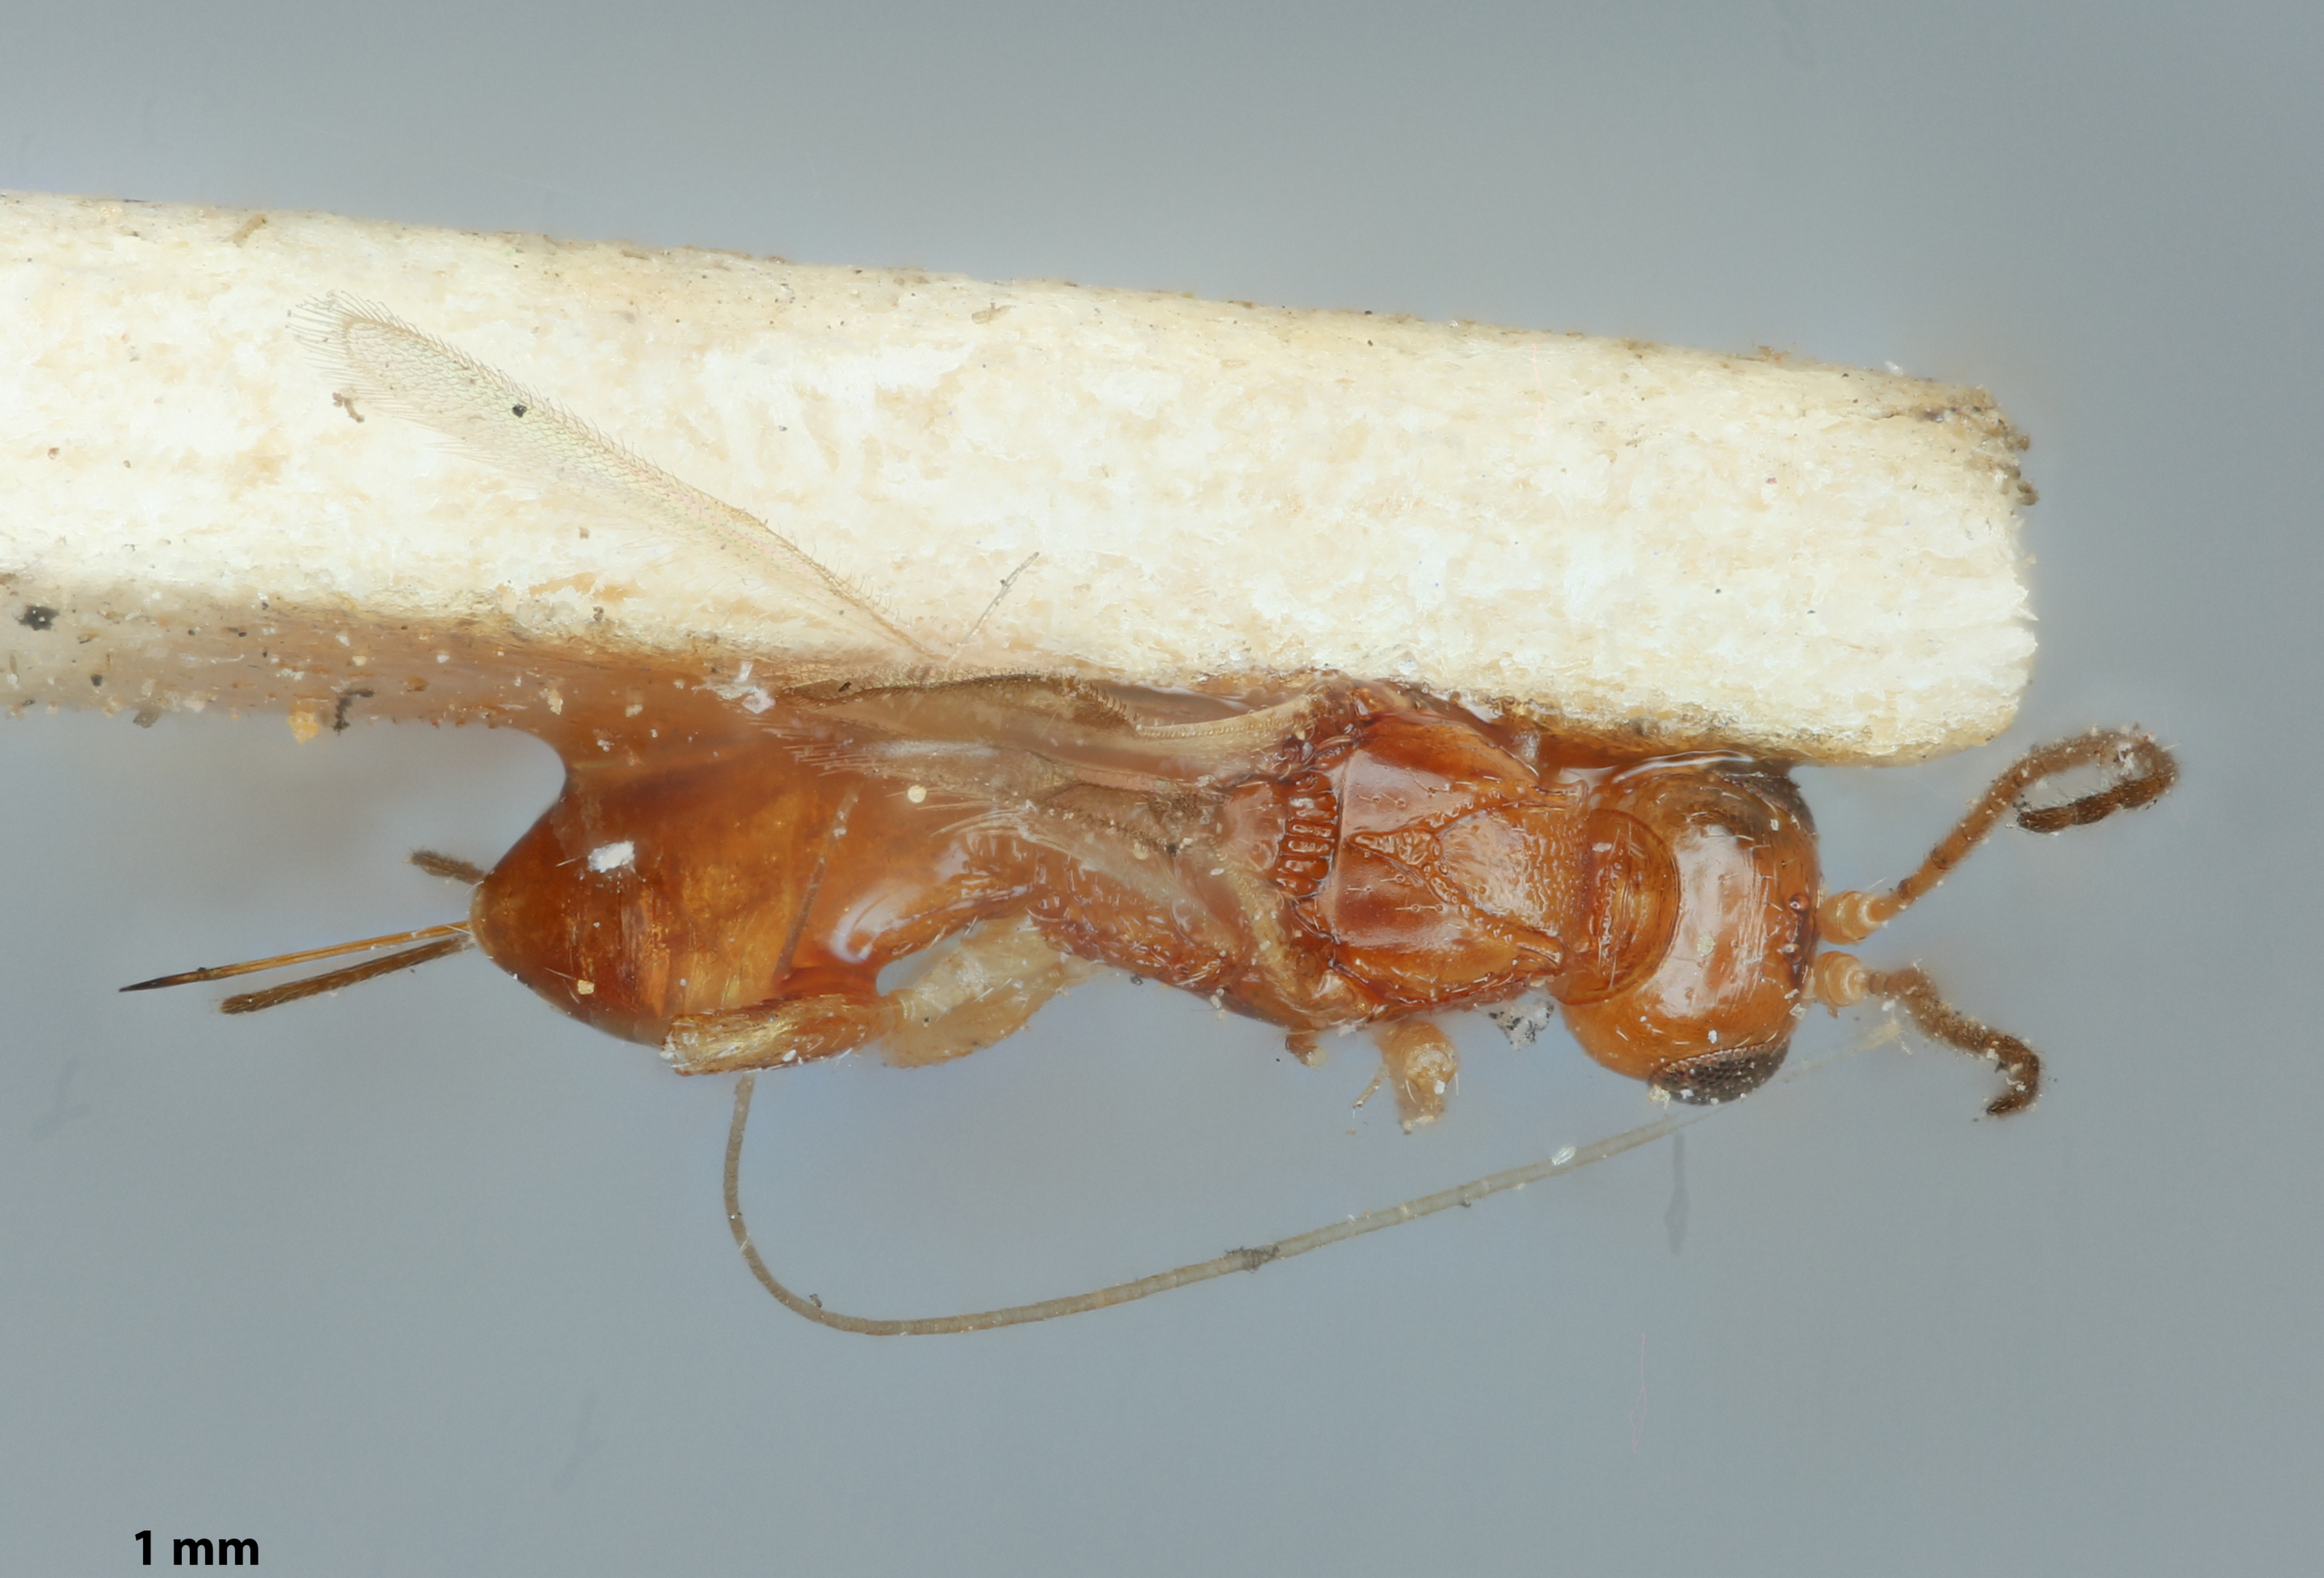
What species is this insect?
Ecphylus terminalis
